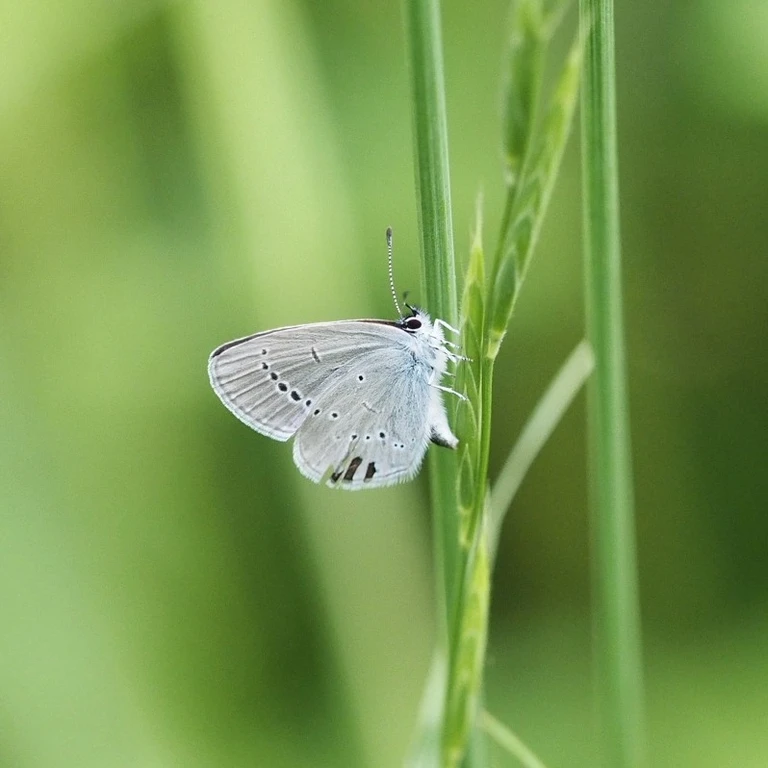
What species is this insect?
Cupido minimus
